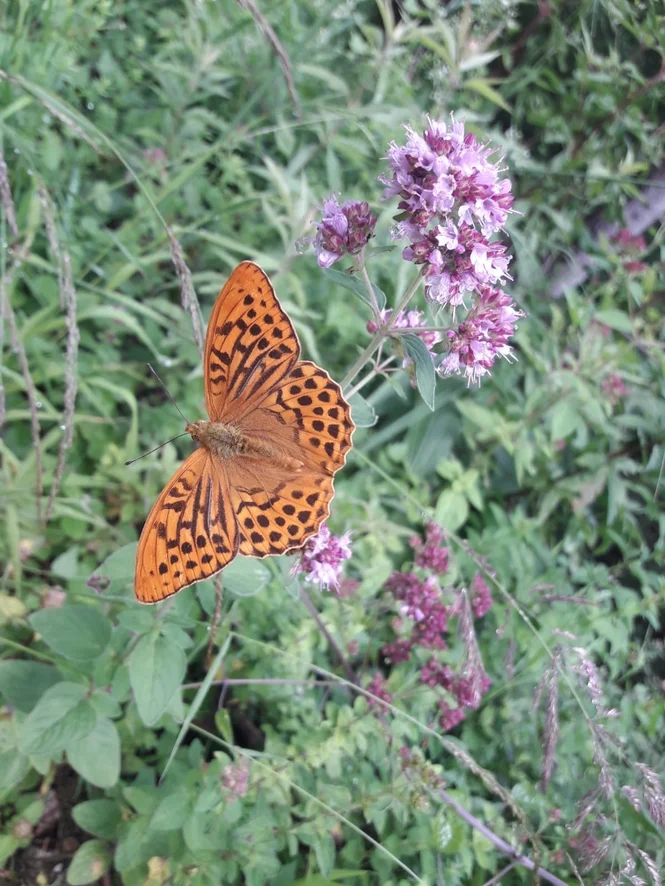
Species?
Argynnis paphia
